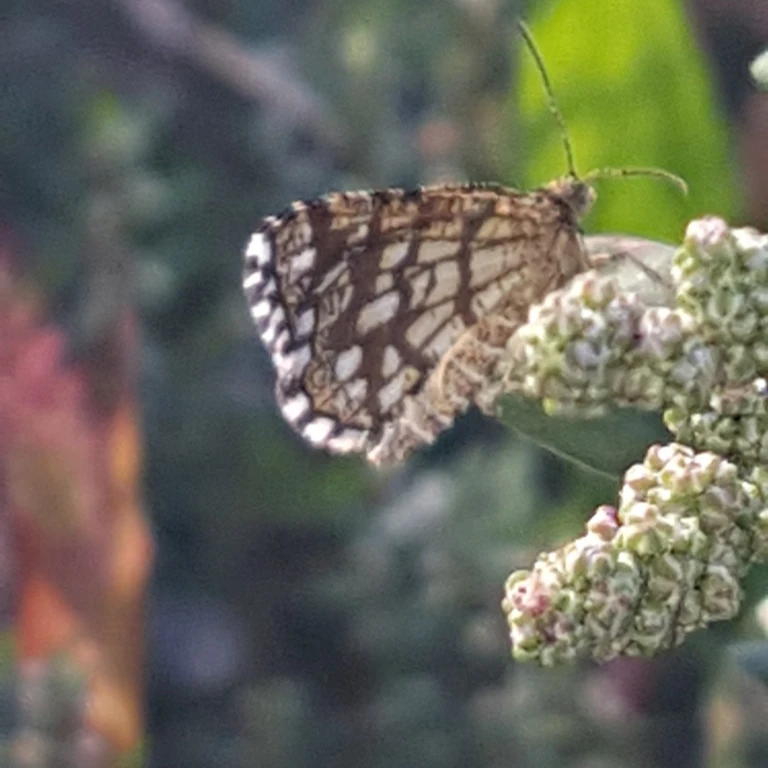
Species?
Chiasmia clathrata
